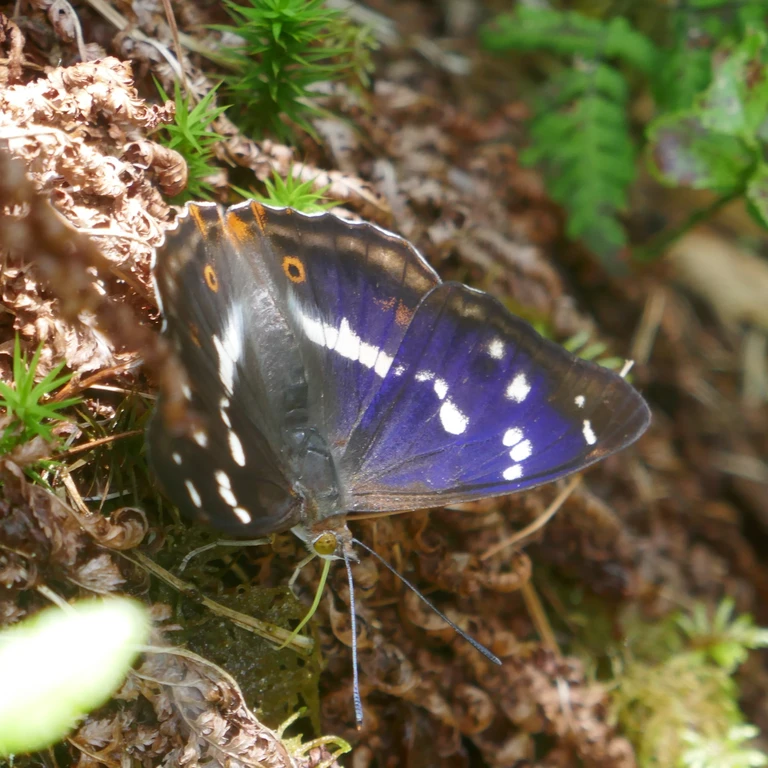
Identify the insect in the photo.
Apatura iris
